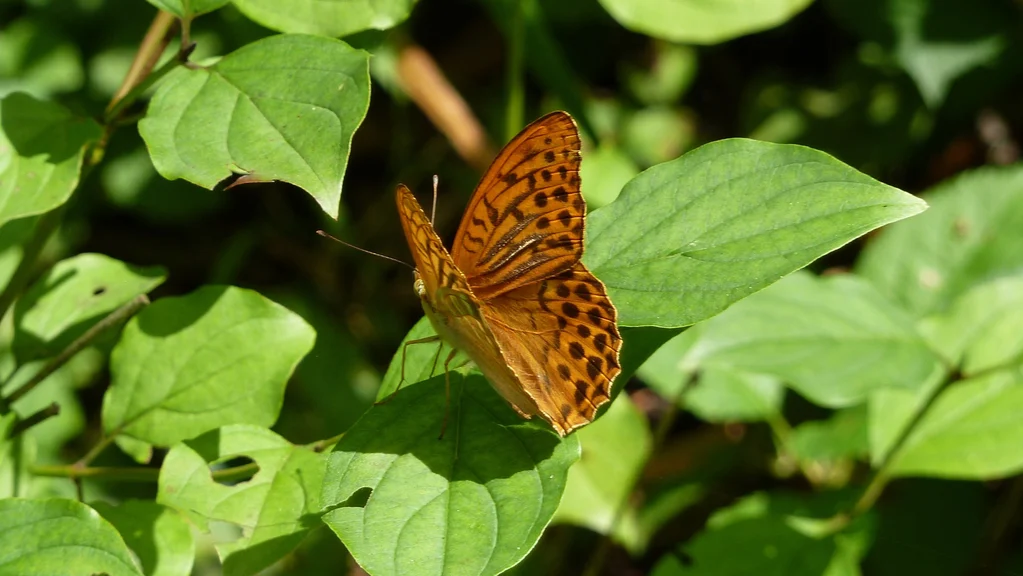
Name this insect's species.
Argynnis paphia
